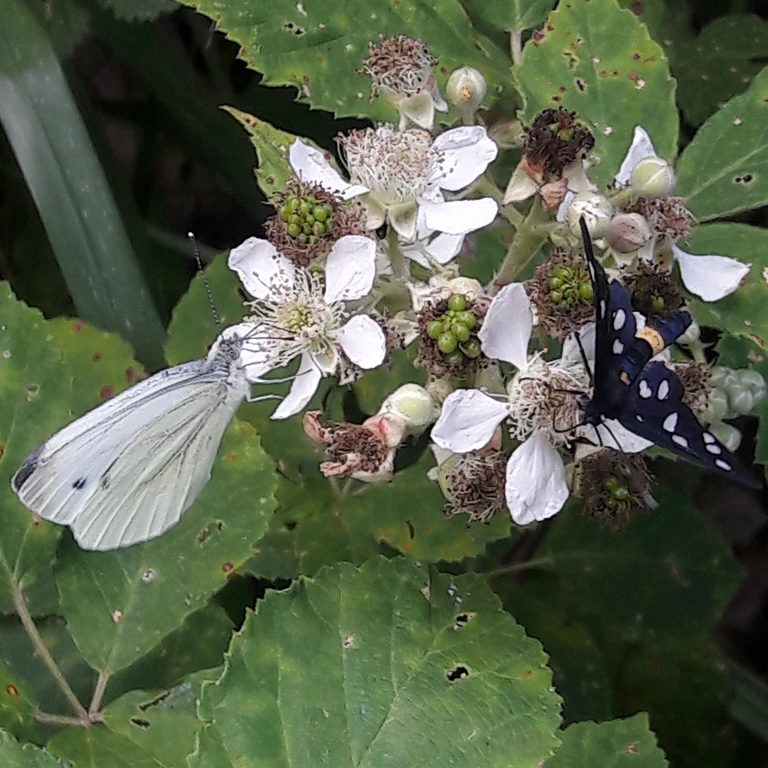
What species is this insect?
Pieris napi
